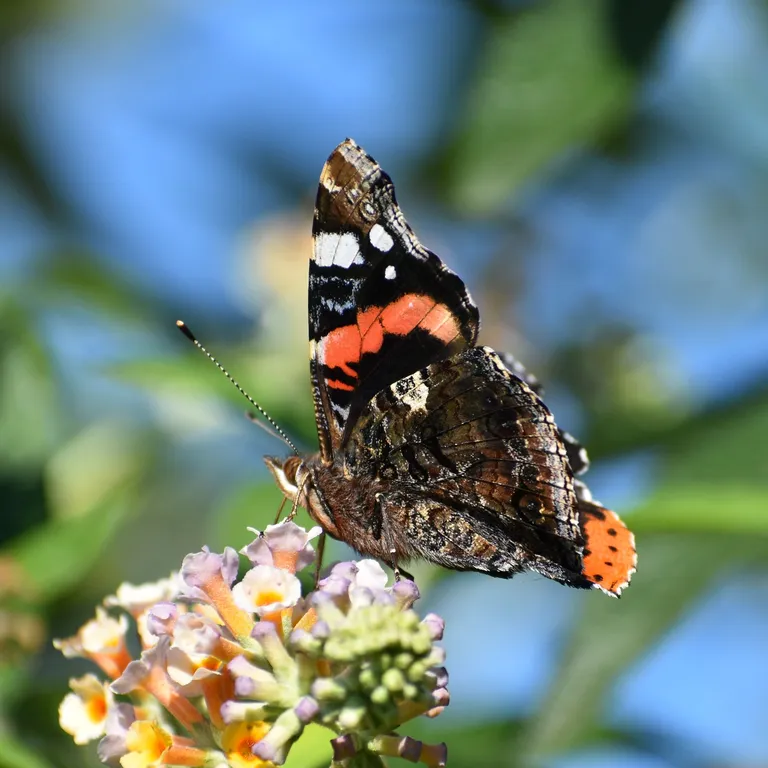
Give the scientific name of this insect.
Vanessa atalanta
